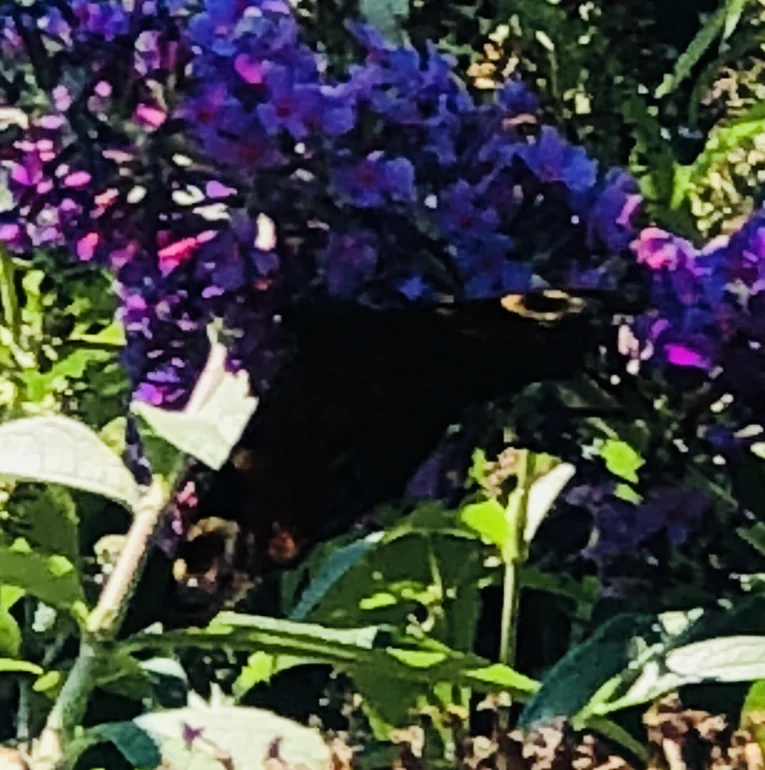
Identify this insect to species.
Aglais io
